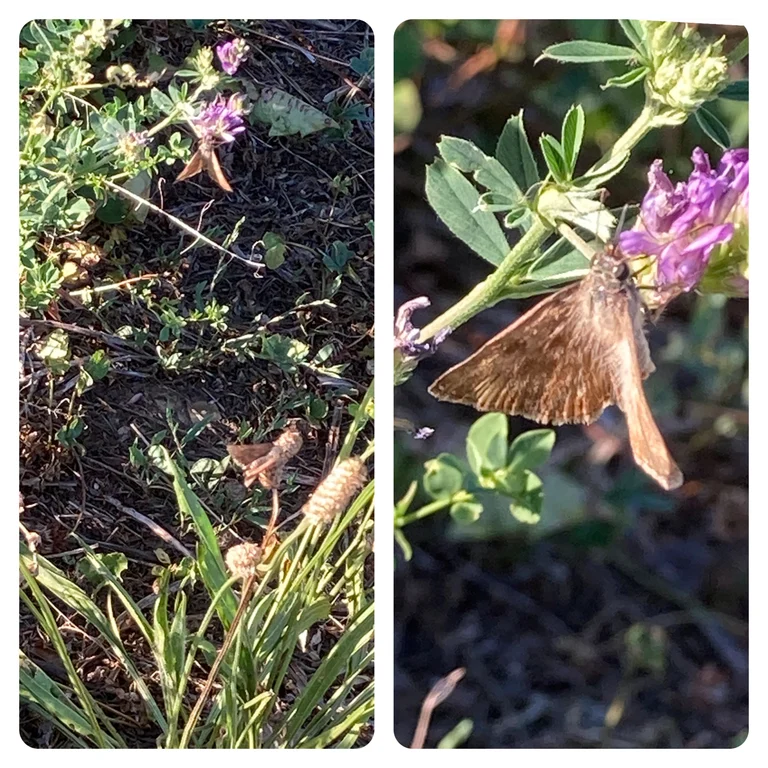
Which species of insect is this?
Erynnis tages
